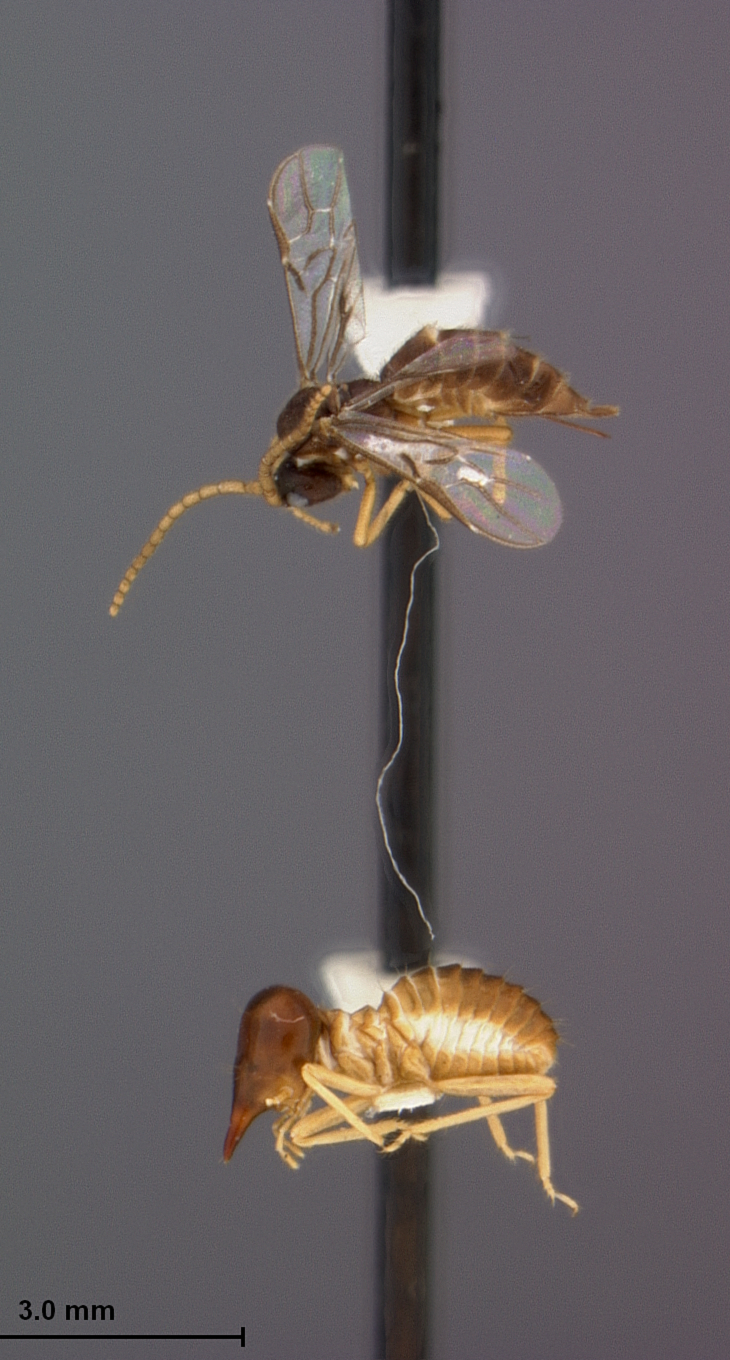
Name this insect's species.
Ypsistocerus manni
